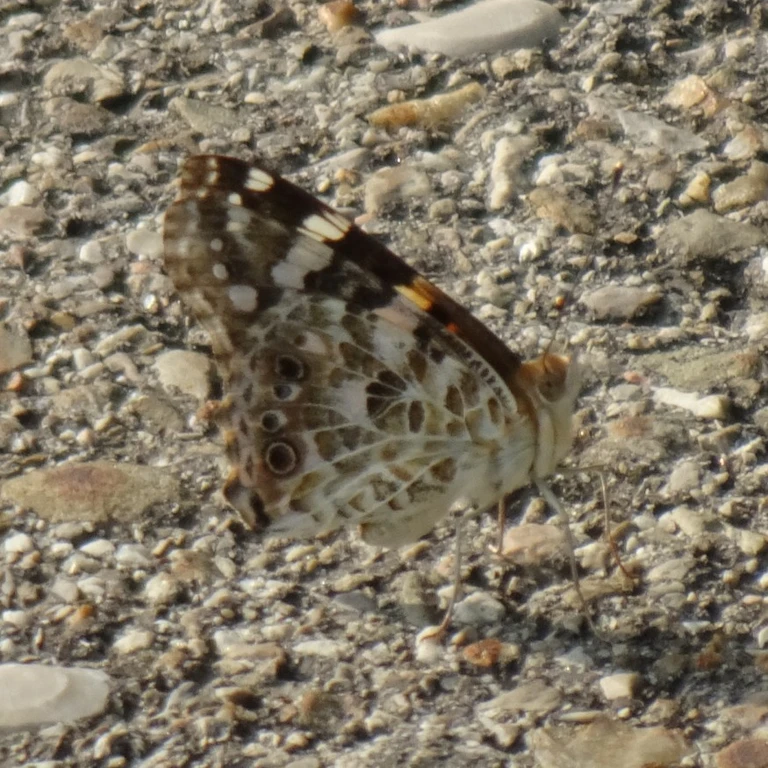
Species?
Vanessa cardui
